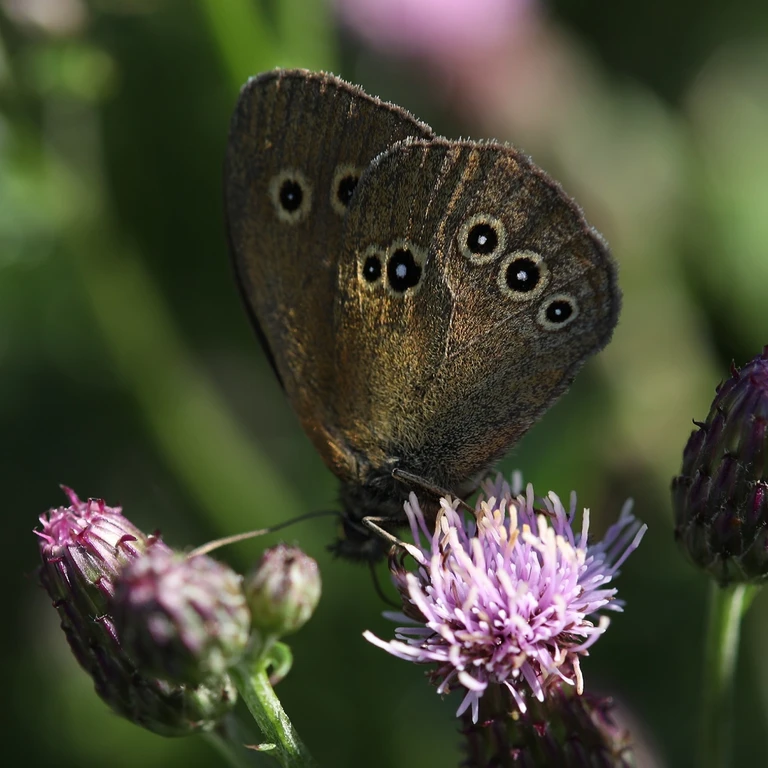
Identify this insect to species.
Aphantopus hyperantus
